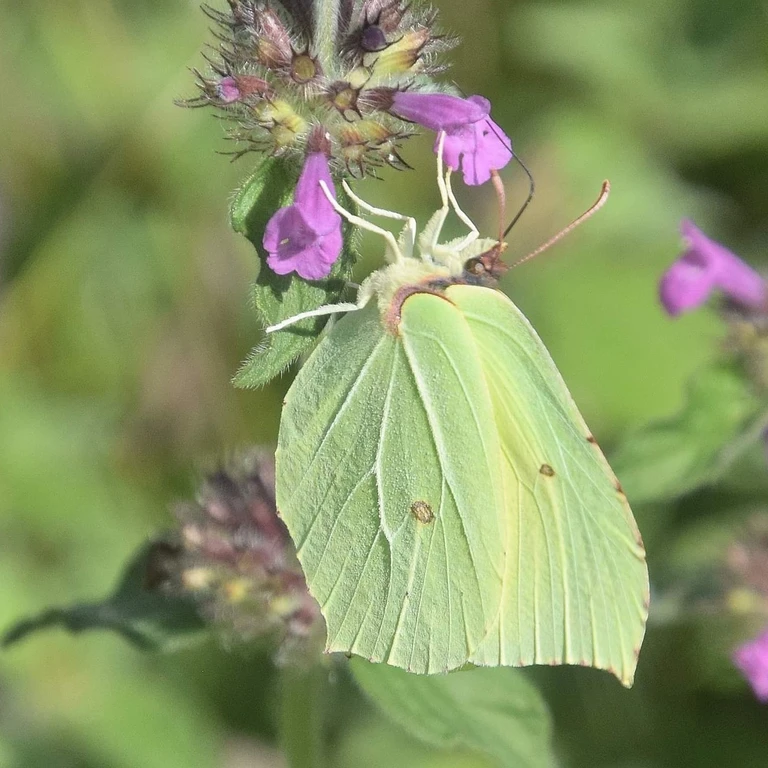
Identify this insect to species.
Gonepteryx rhamni
